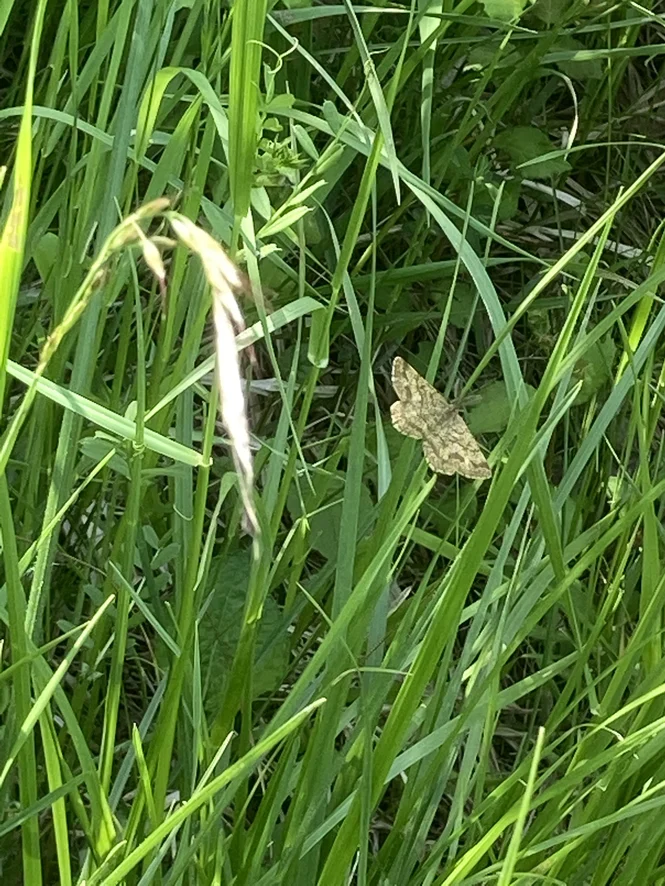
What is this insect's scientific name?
Ematurga atomaria
